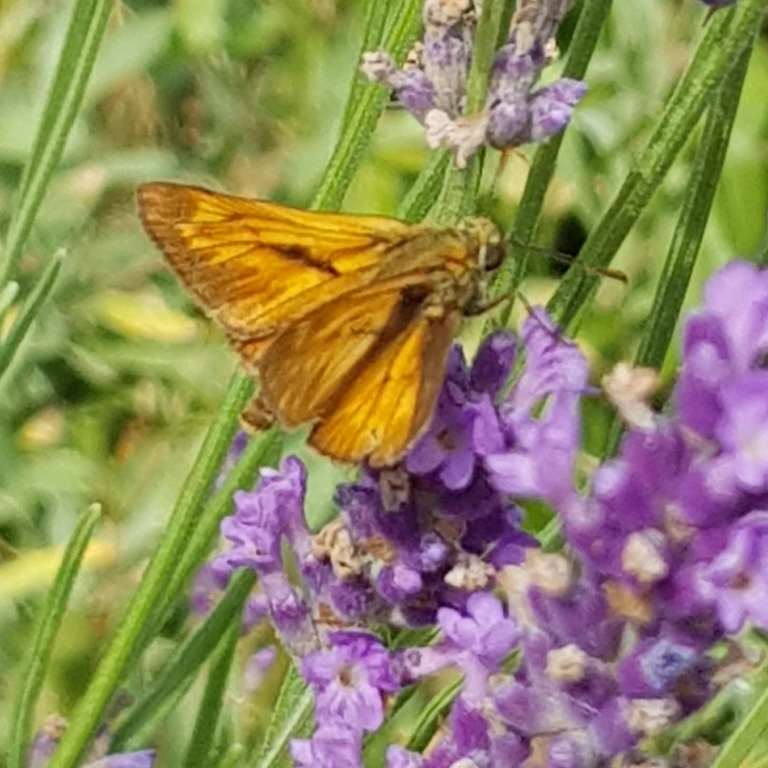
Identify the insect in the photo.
Ochlodes sylvanus (also Ochlodes venata)
